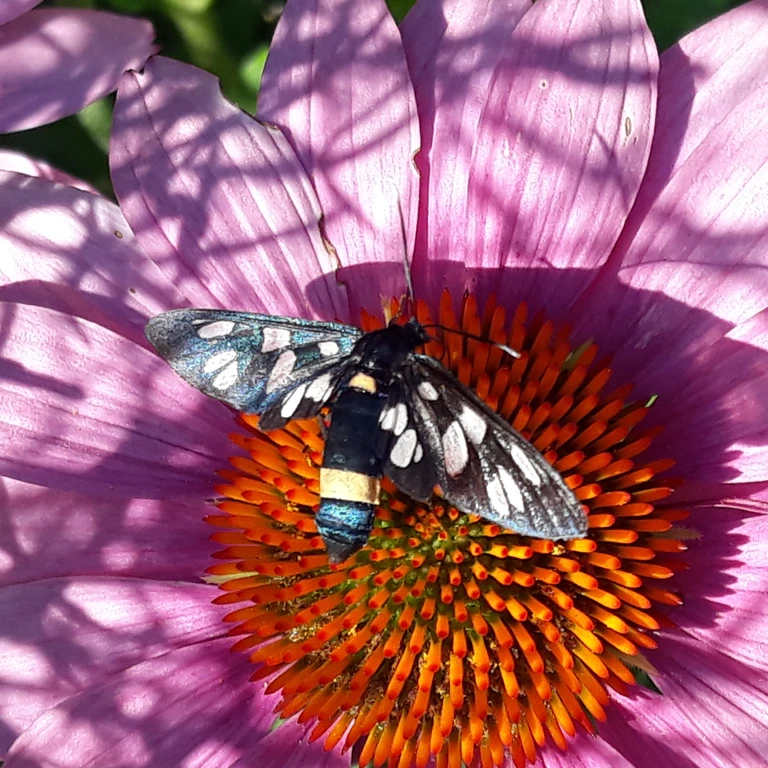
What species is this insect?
Amata phegea
